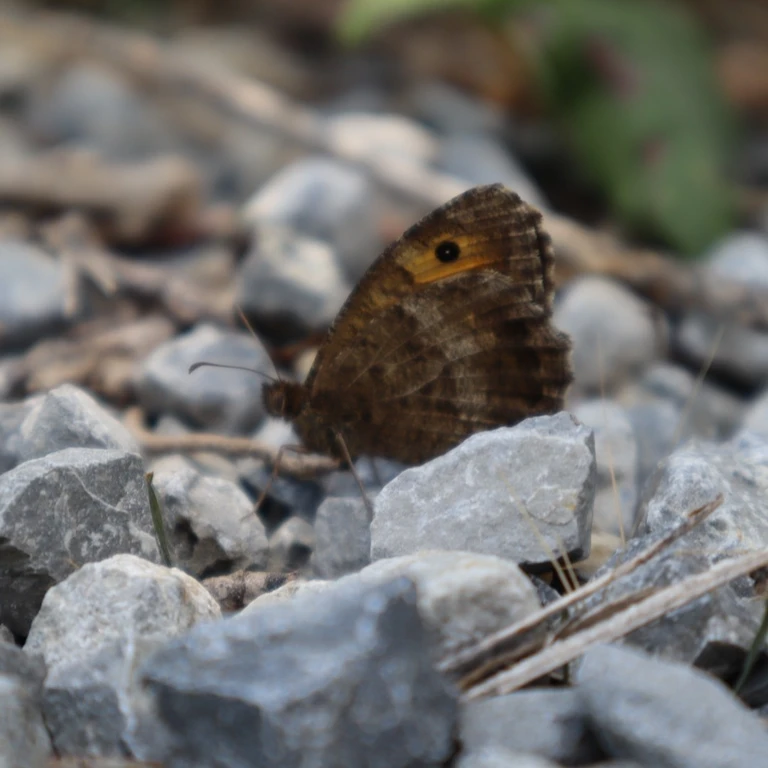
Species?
Arethusana arethusa
